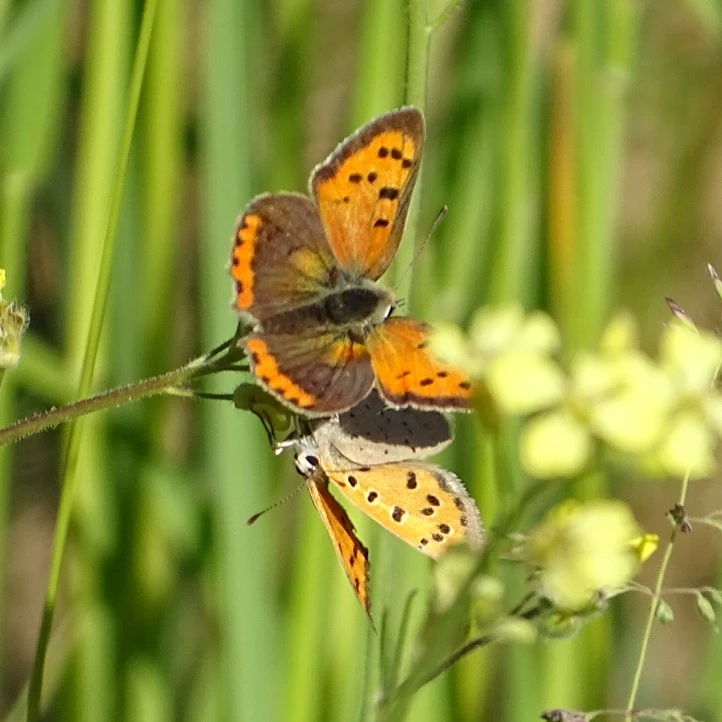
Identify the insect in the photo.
Lycaena phlaeas
